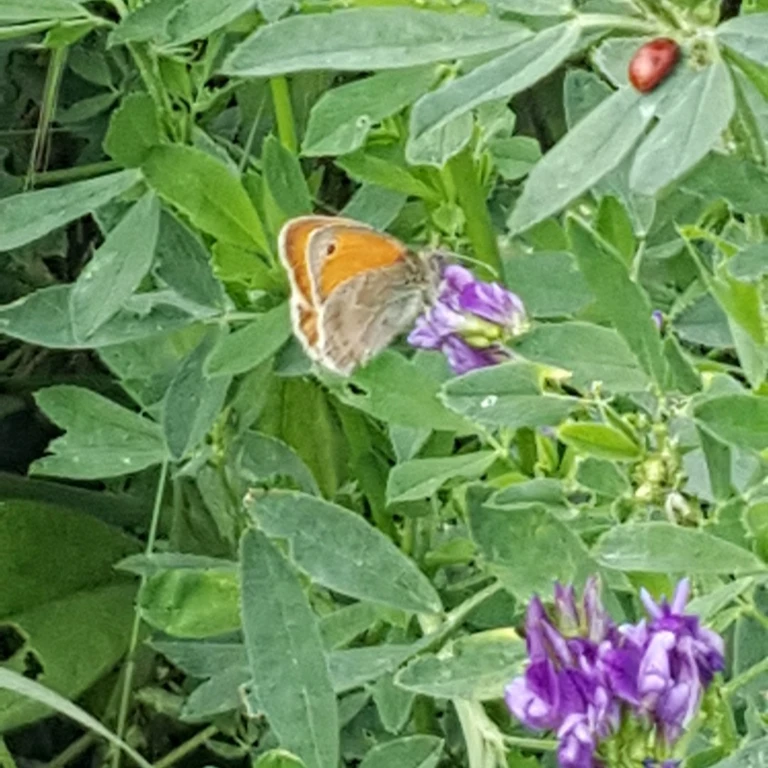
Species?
Coenonympha pamphilus
